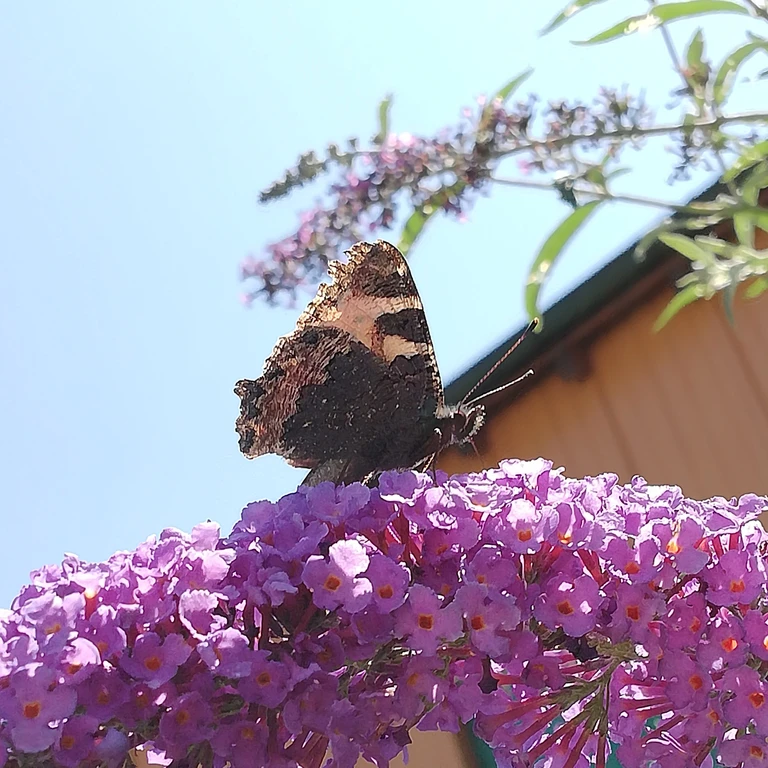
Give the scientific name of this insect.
Aglais urticae
